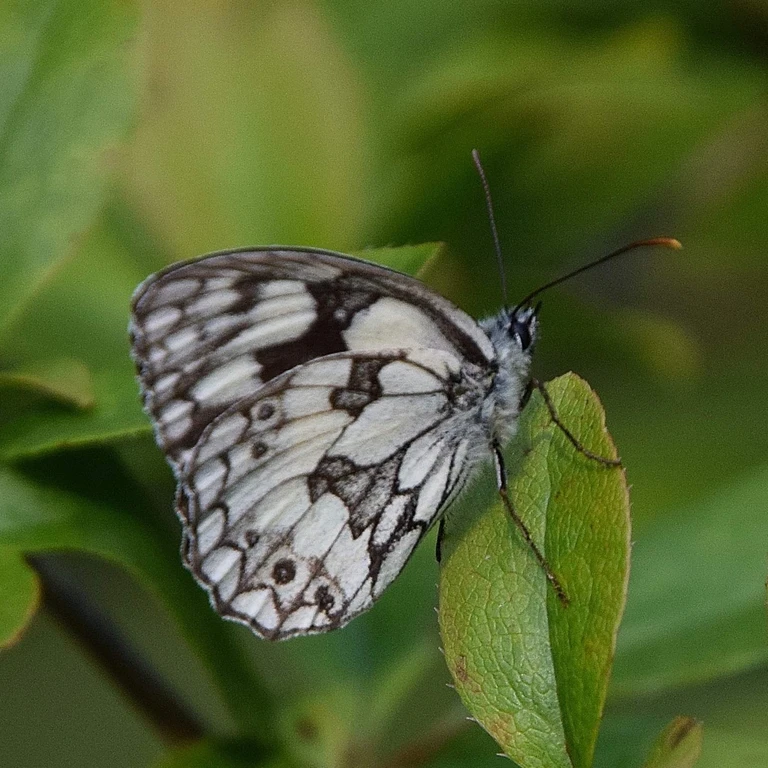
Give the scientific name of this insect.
Melanargia galathea
